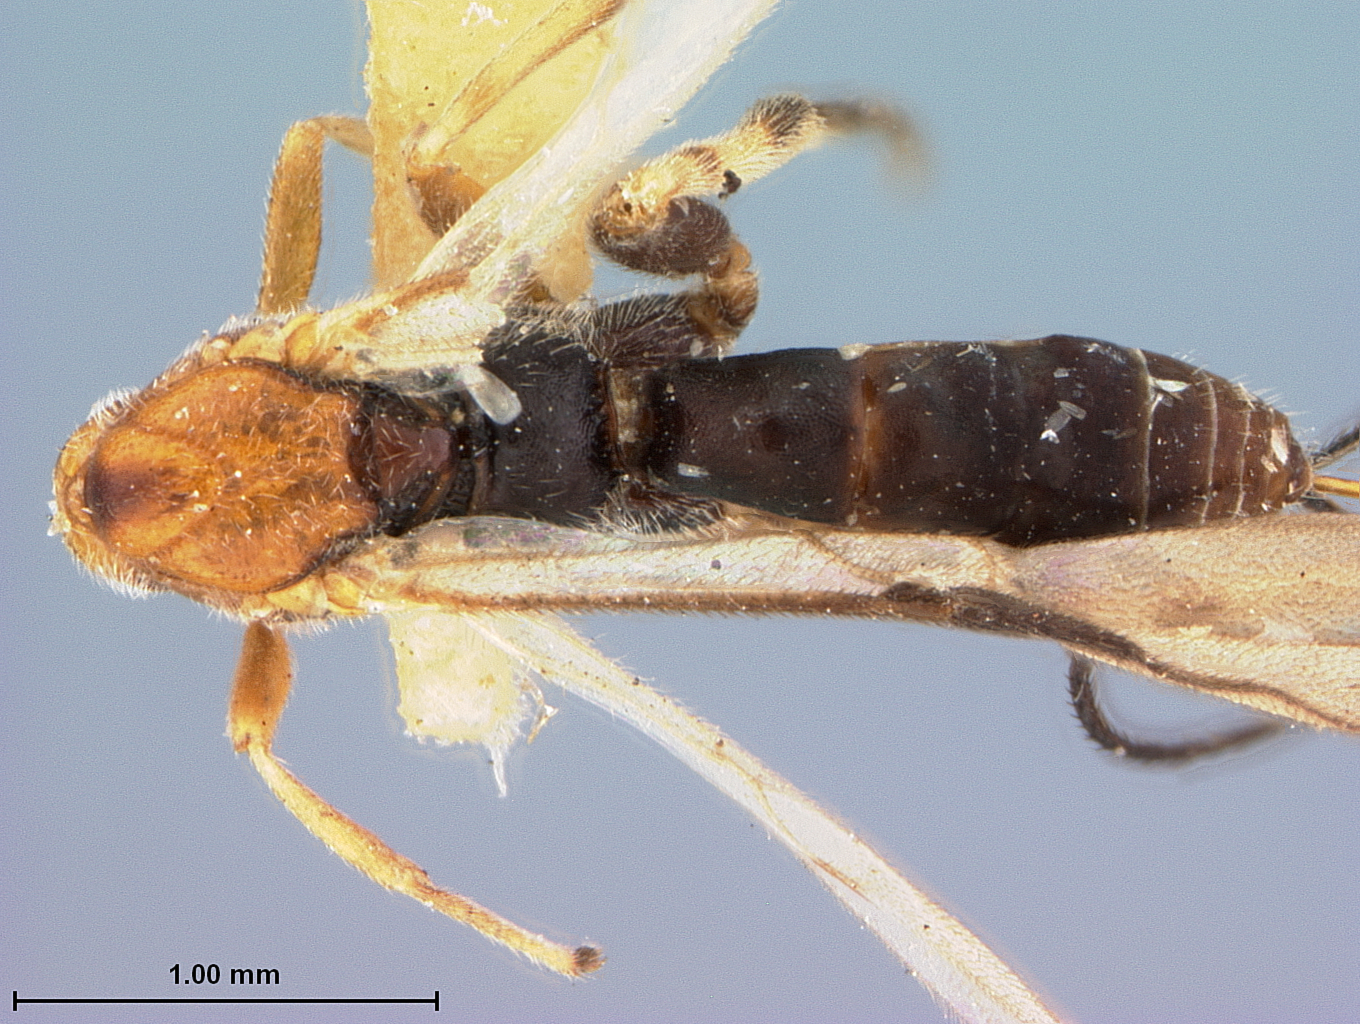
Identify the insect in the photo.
Camptothlipsis philippinensis
